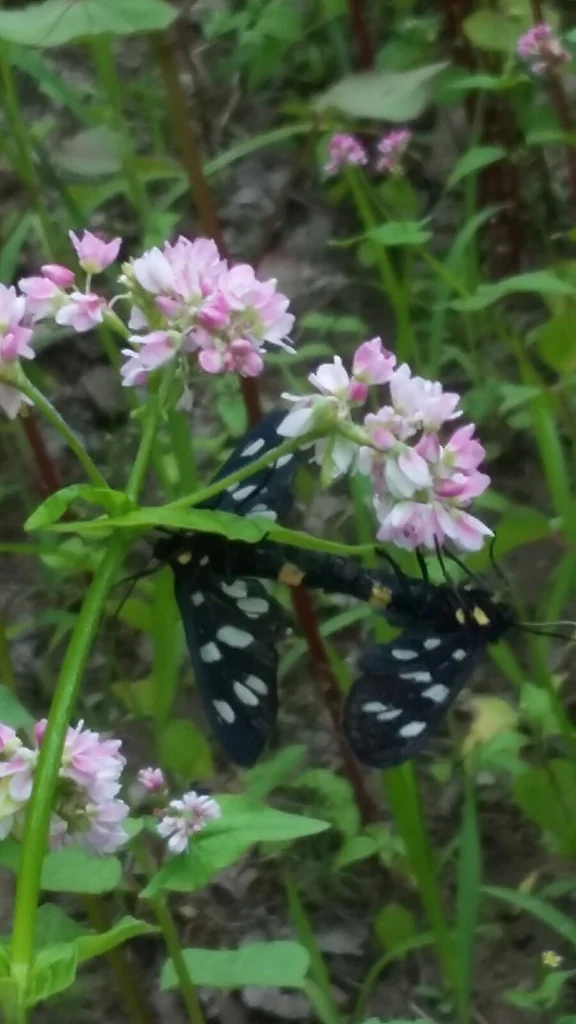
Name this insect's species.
Amata phegea
